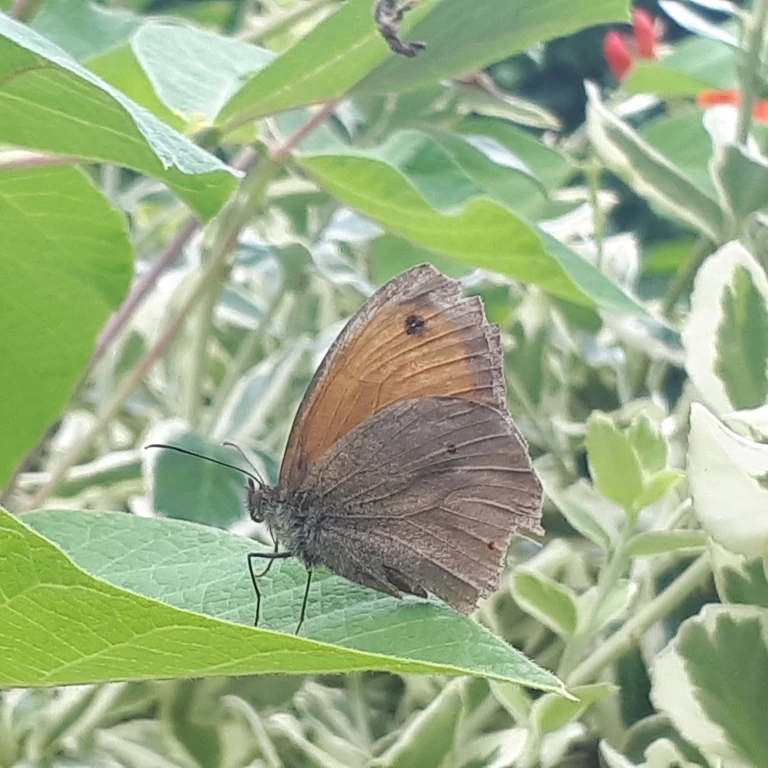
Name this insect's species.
Maniola jurtina
